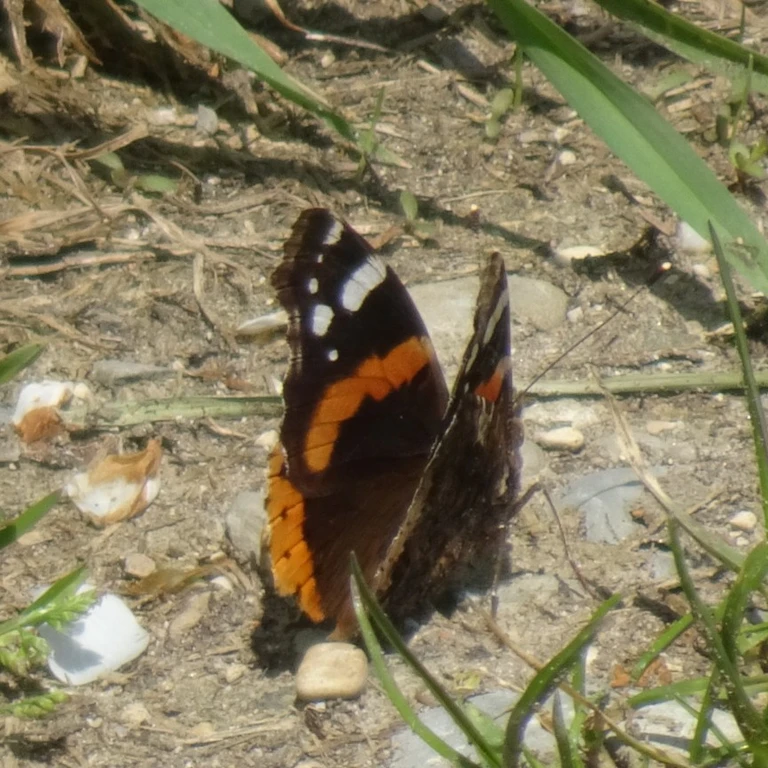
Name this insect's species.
Vanessa atalanta
